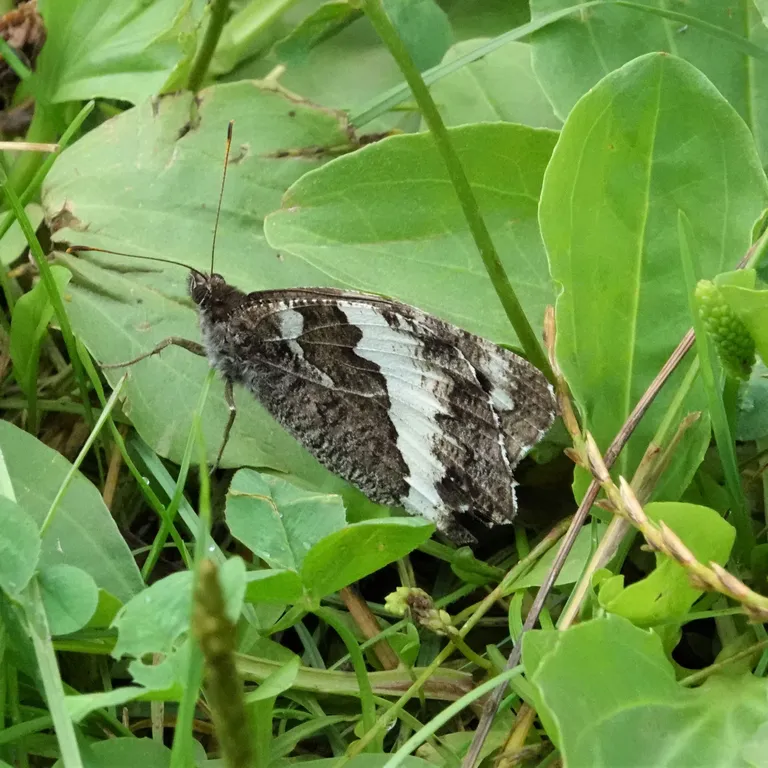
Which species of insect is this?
Brintesia circe
